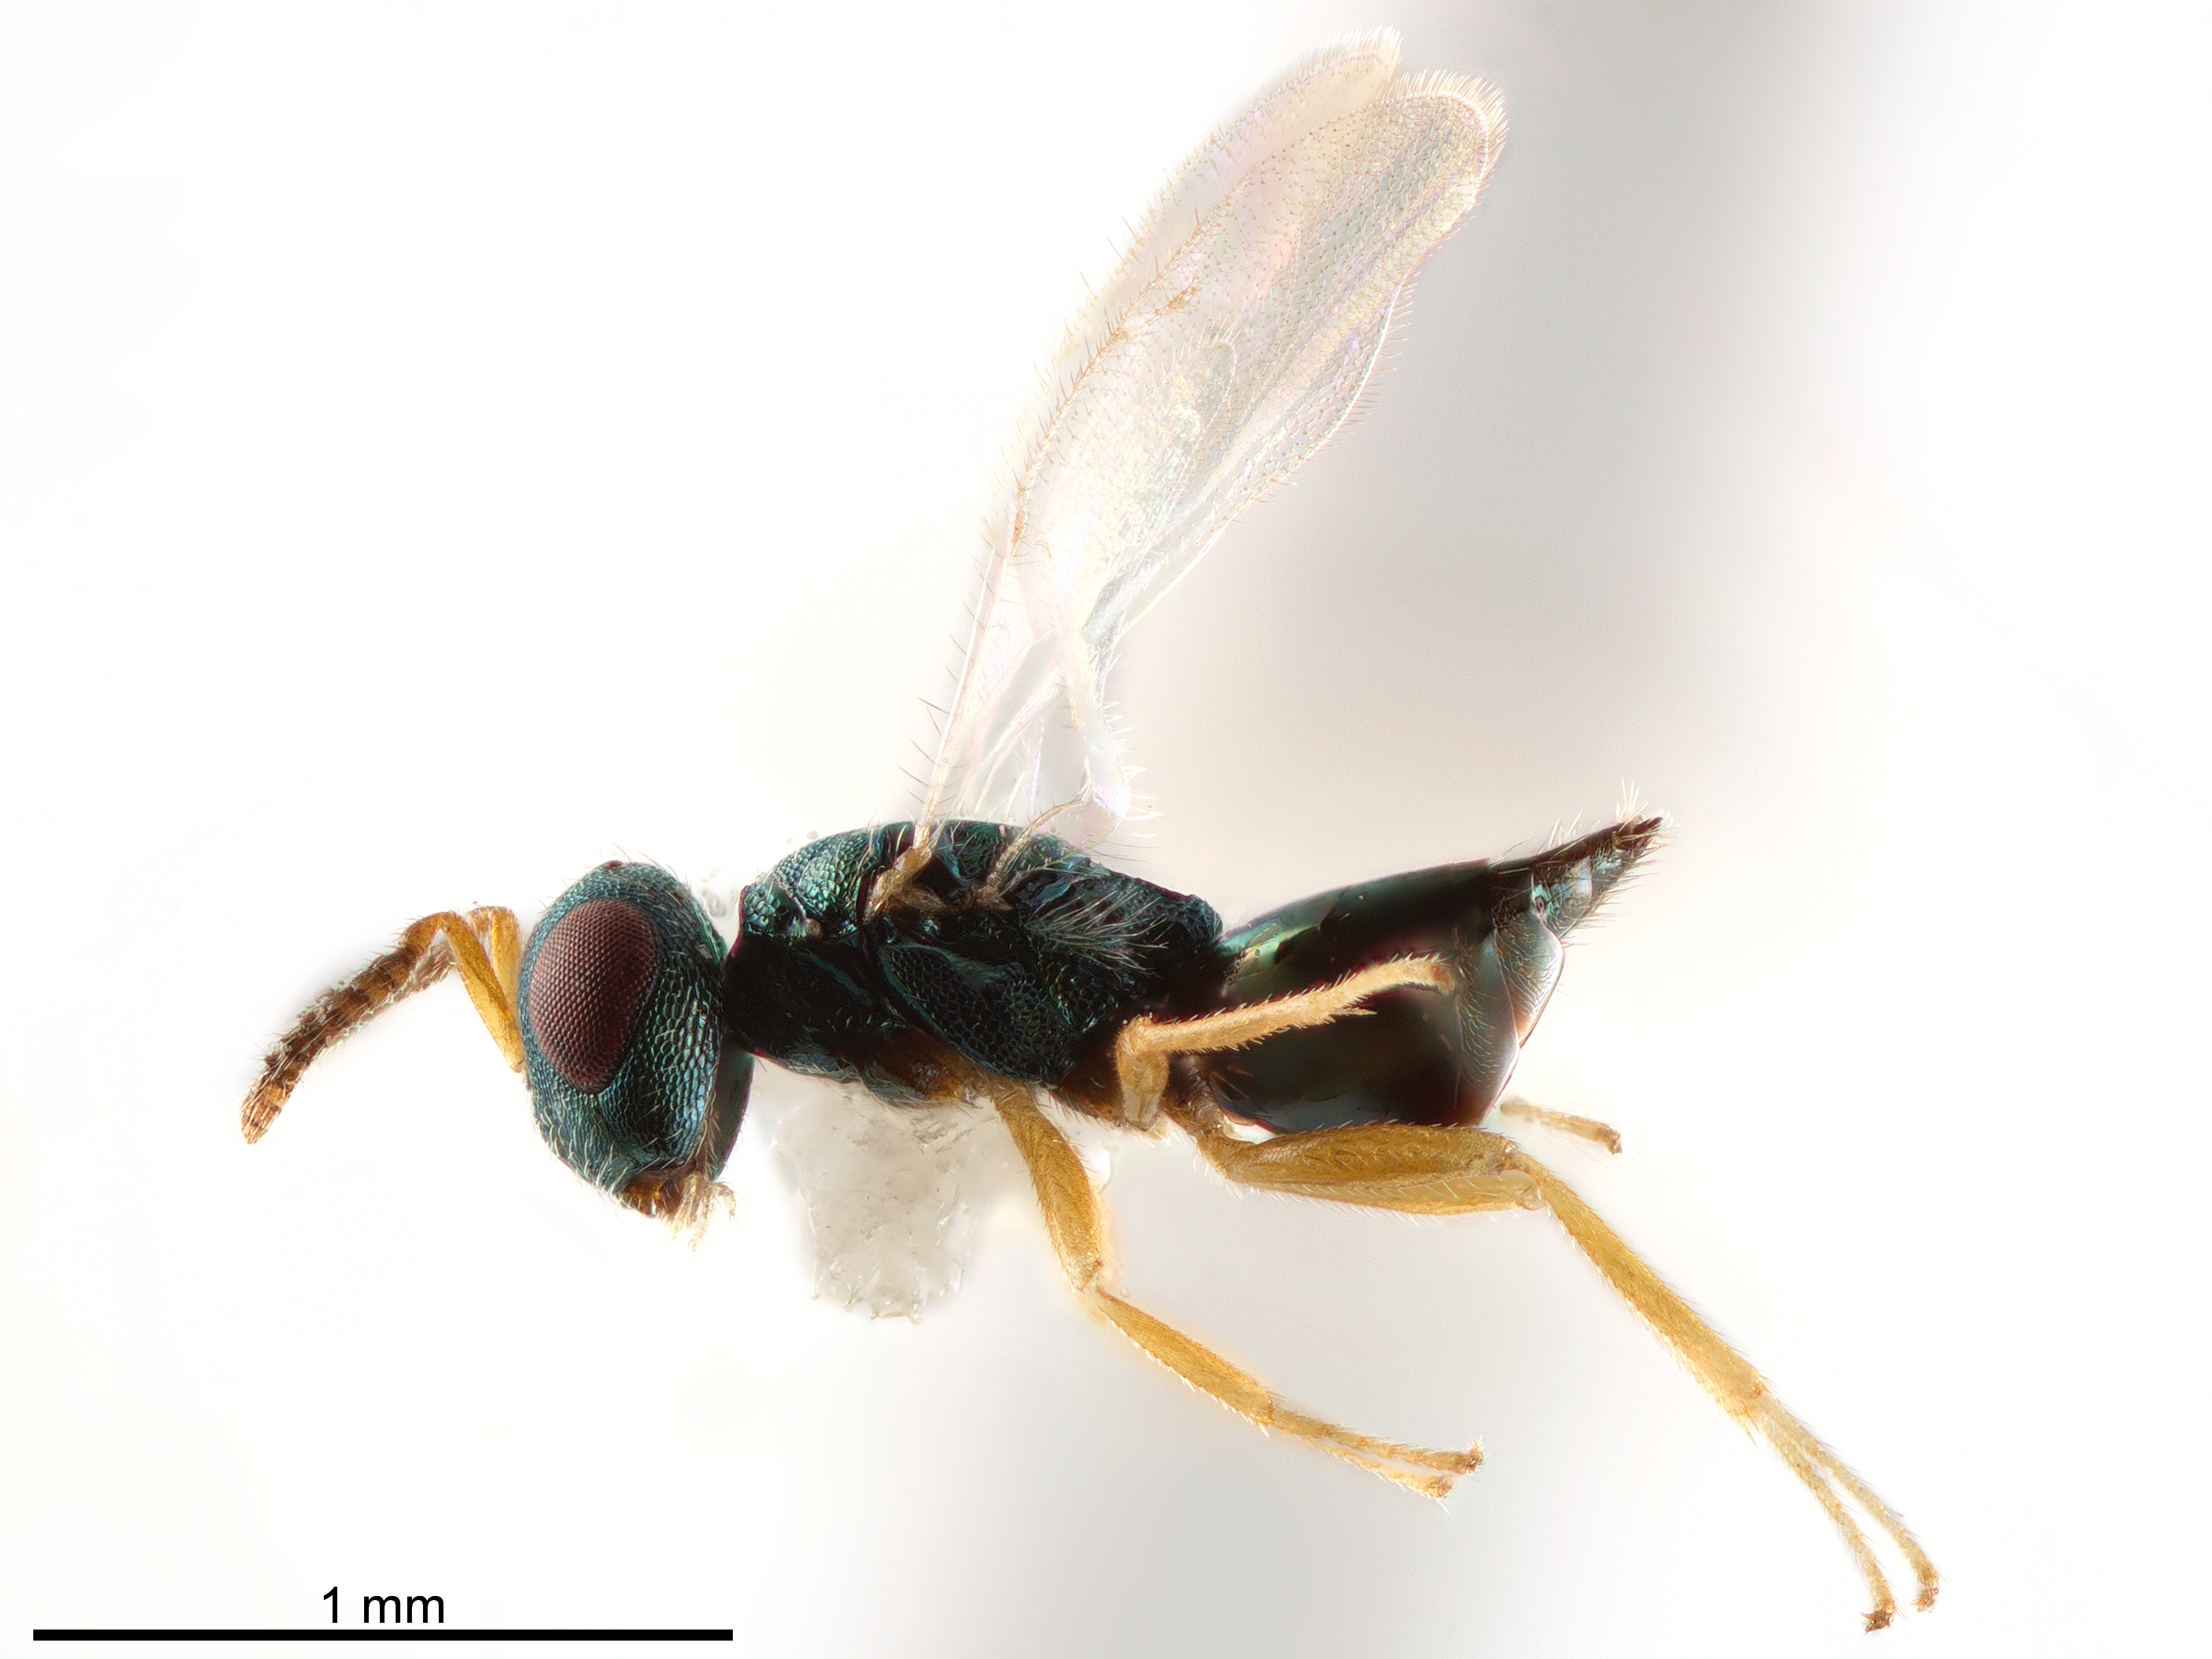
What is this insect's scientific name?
Trichomalopsis dubia
